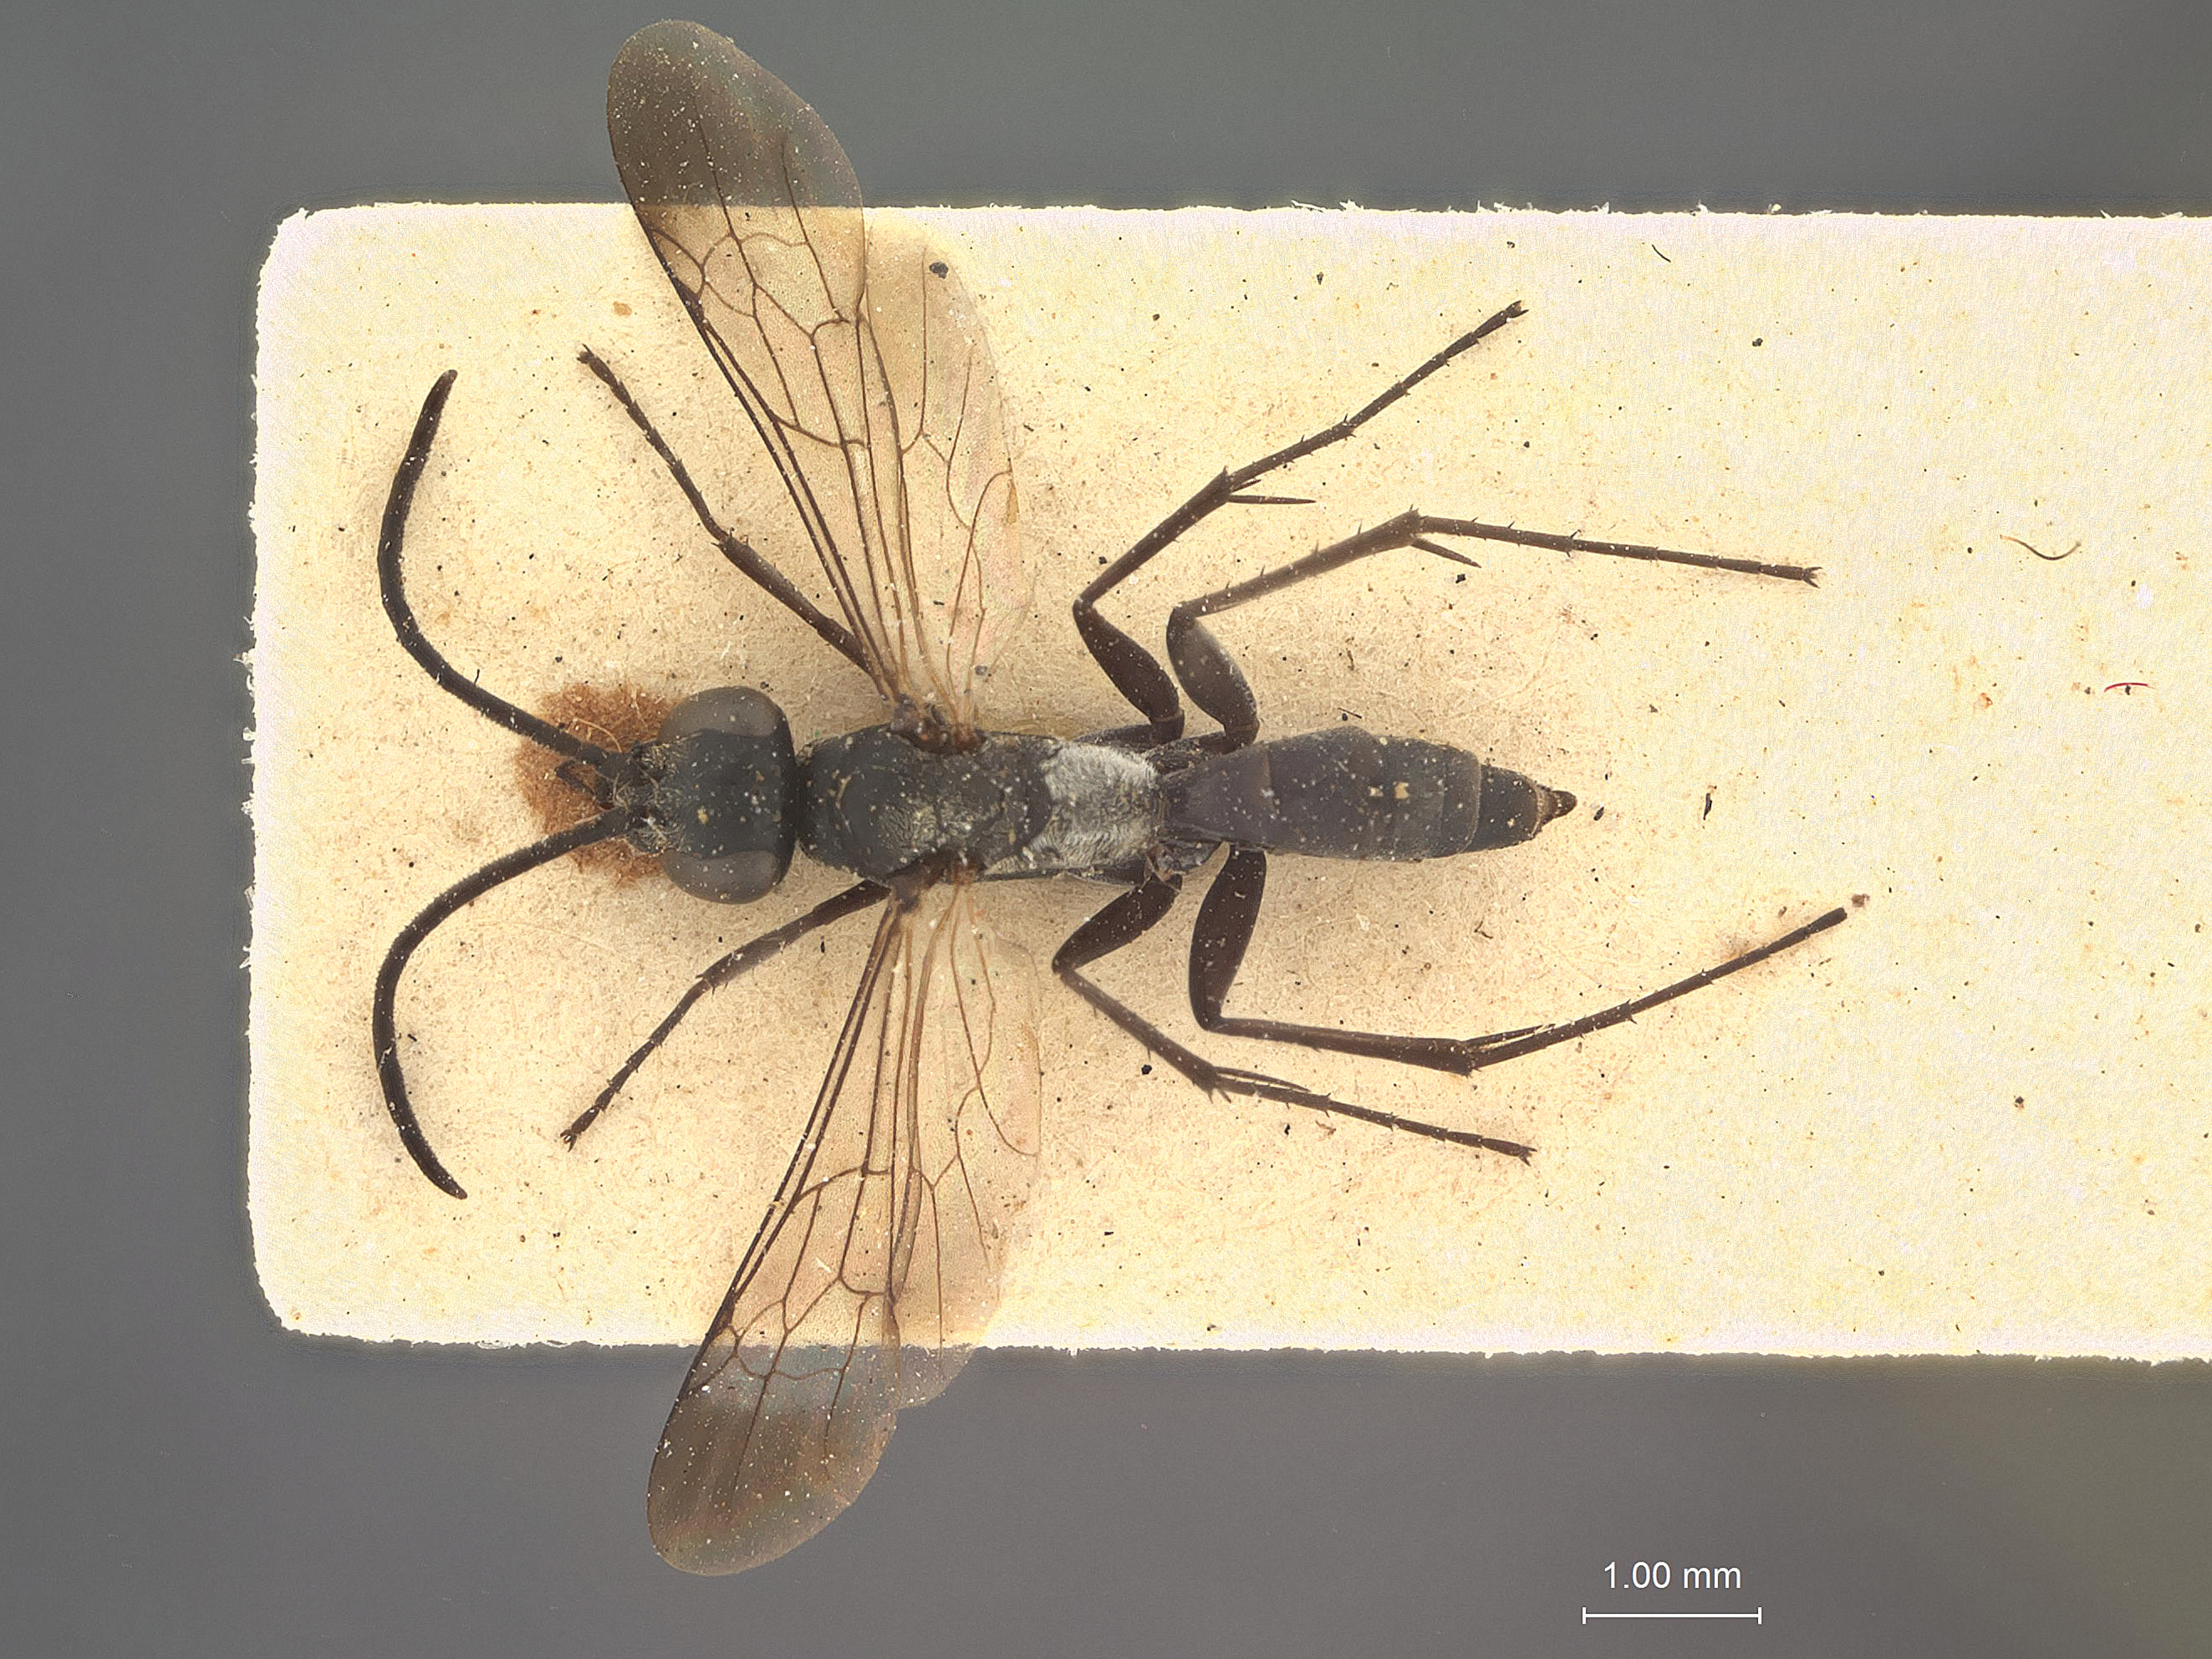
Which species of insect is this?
Evagetes cinerellus
